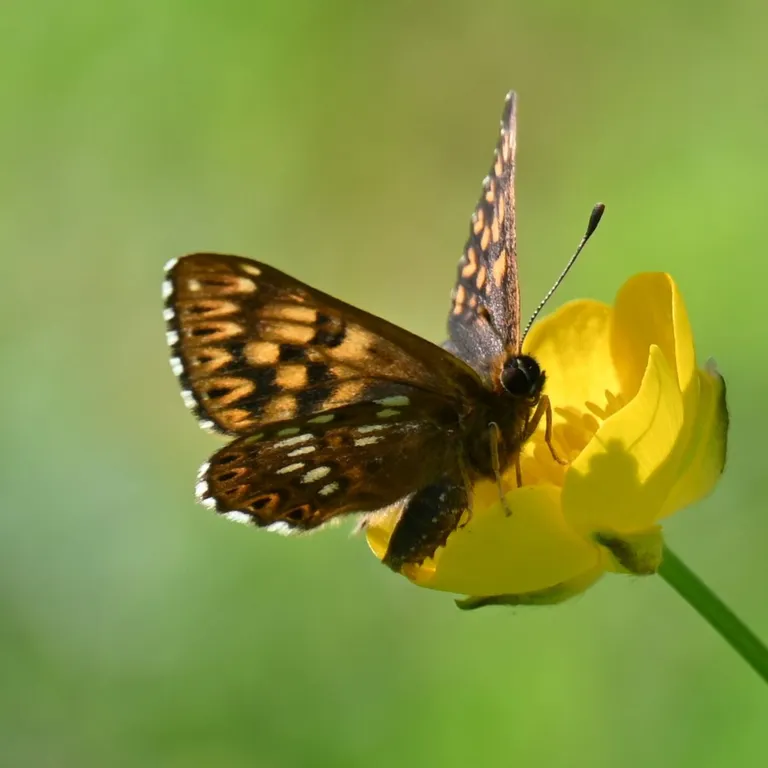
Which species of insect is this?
Hamearis lucina
